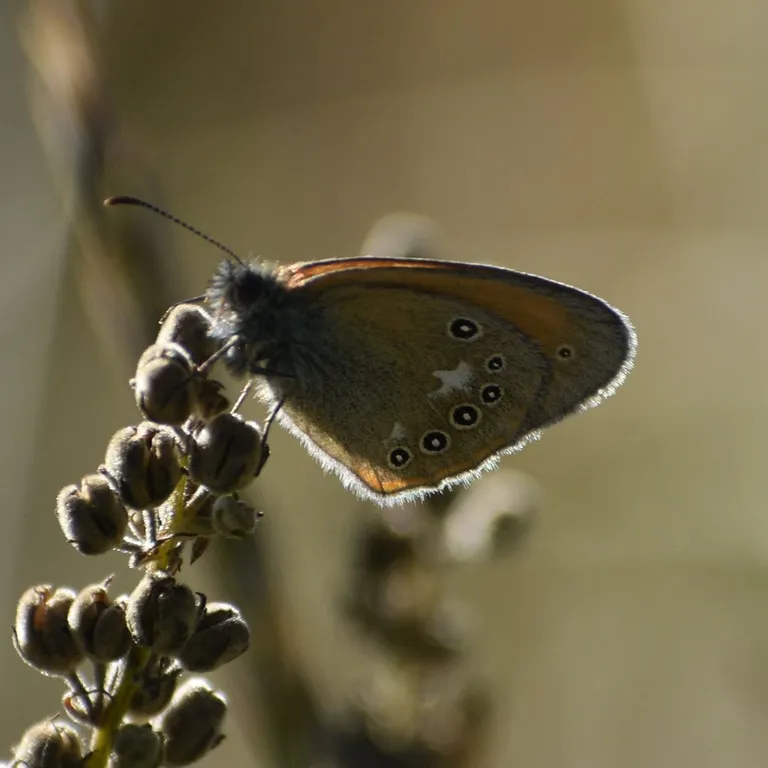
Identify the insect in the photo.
Coenonympha glycerion (also Coenonympha iphis)
